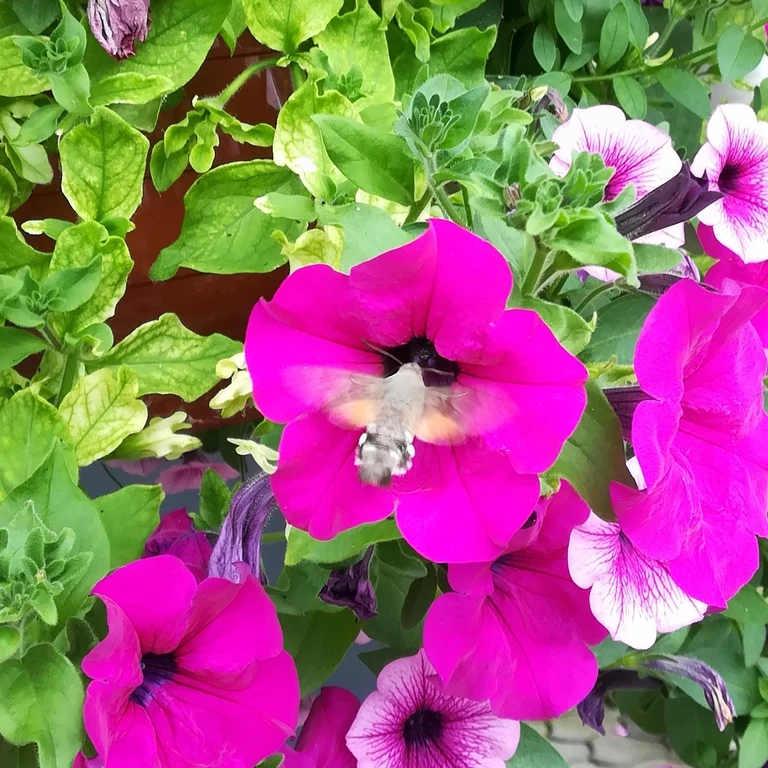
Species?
Macroglossum stellatarum
